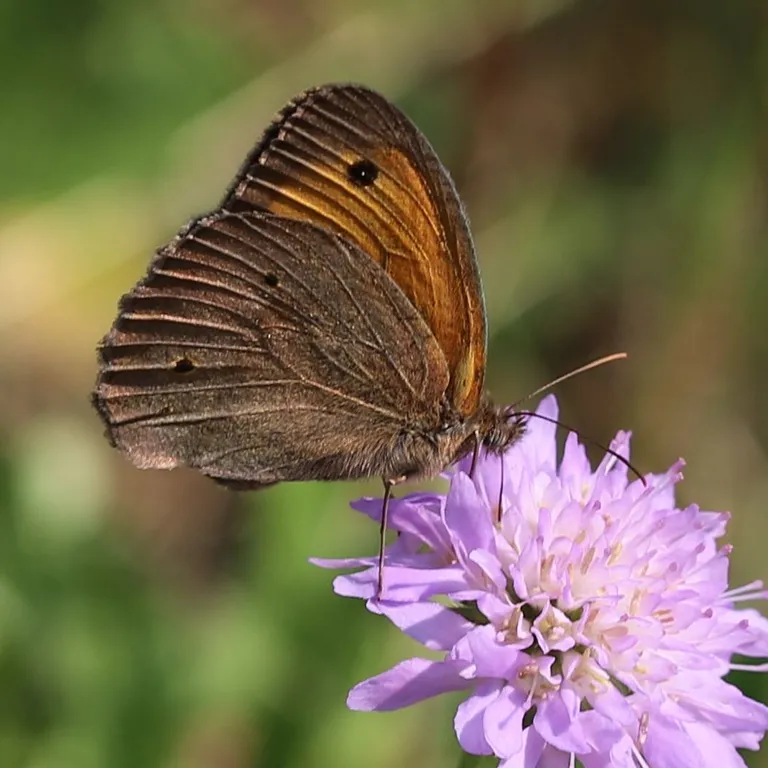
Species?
Maniola jurtina
